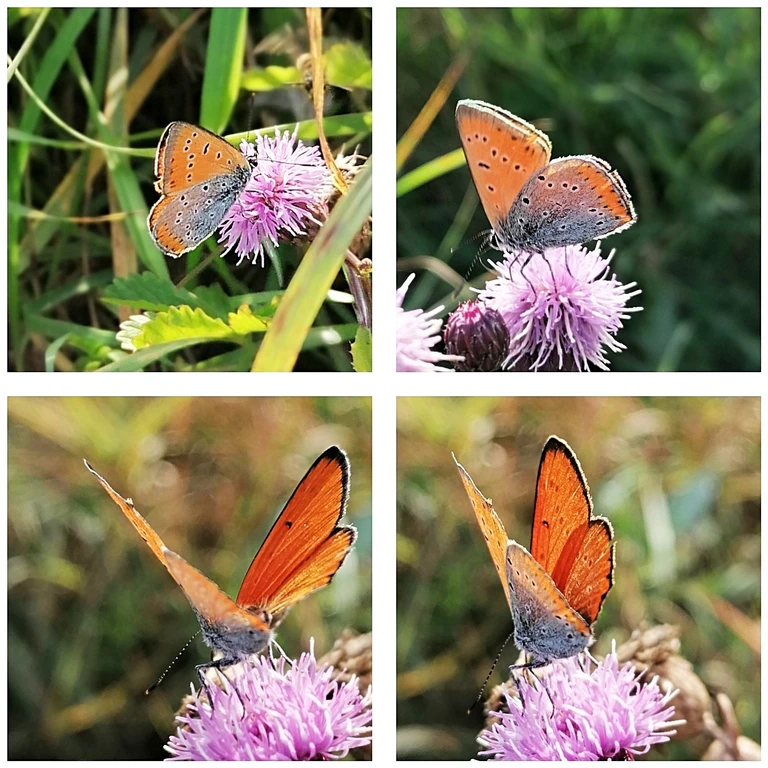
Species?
Lycaena dispar
